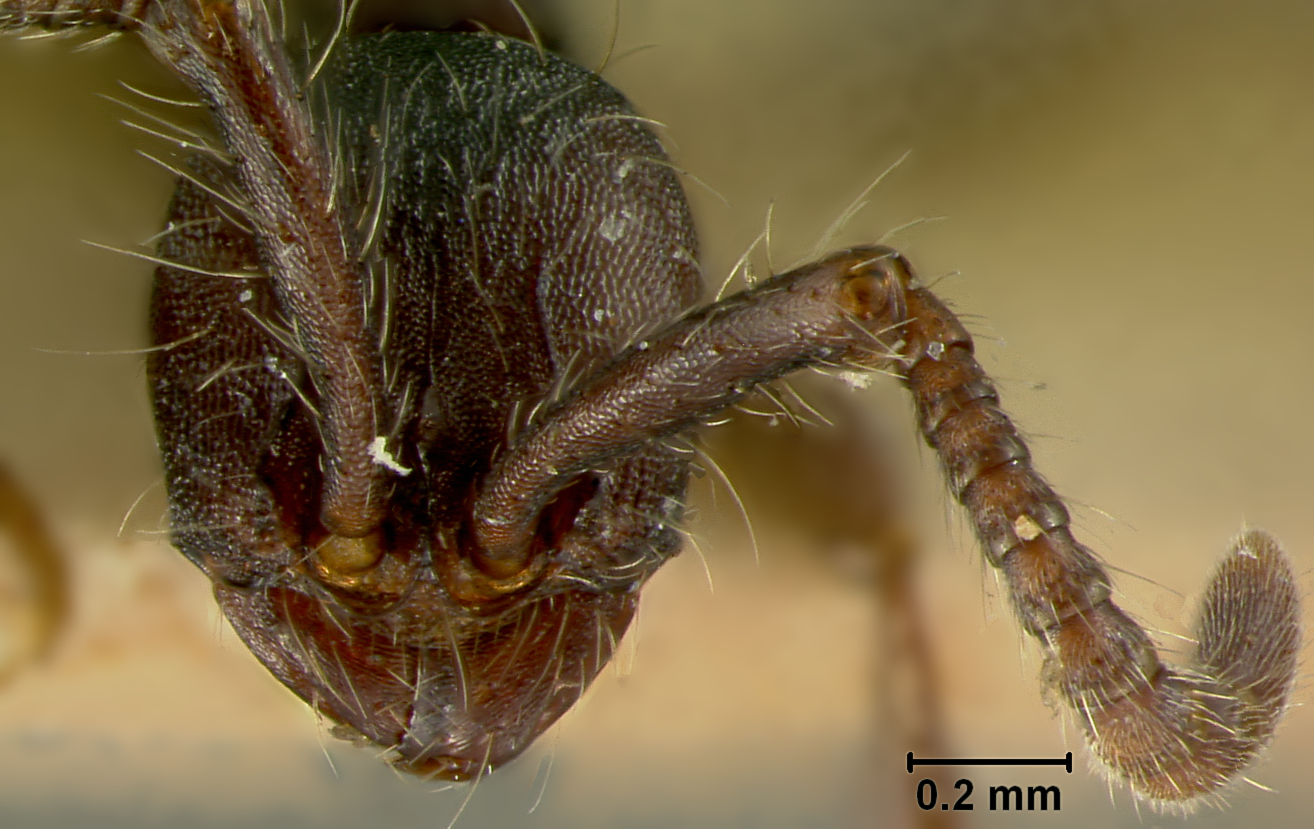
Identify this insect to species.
Aenictus aratus
